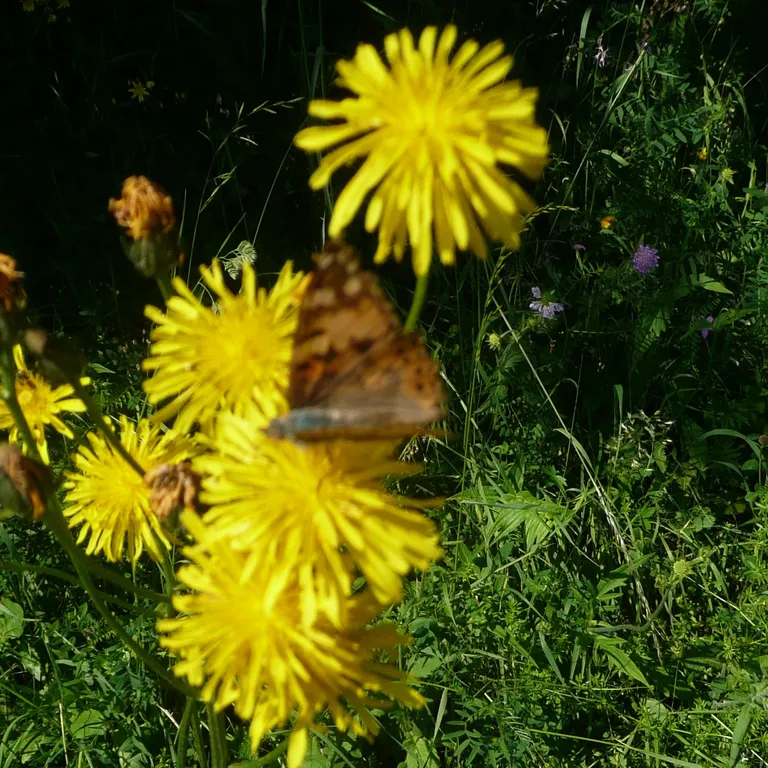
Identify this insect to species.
Vanessa cardui
